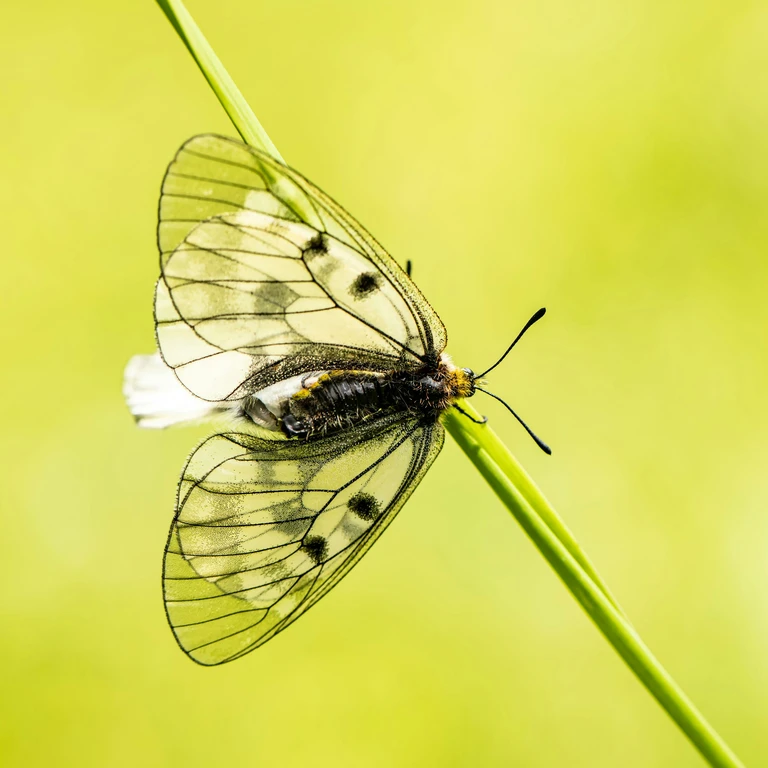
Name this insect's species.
Parnassius mnemosyne
